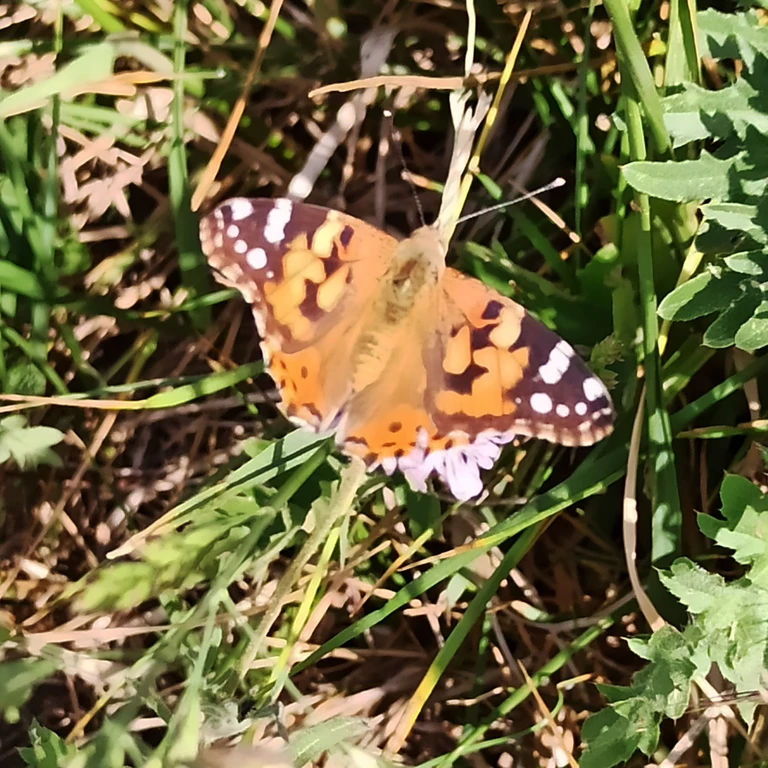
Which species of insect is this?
Vanessa cardui
